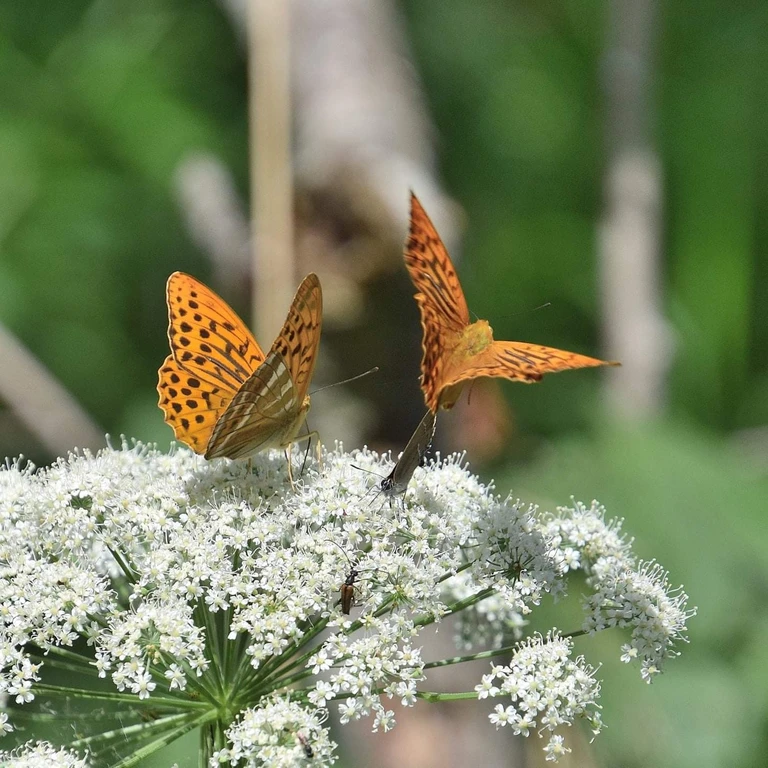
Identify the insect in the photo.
Argynnis paphia
